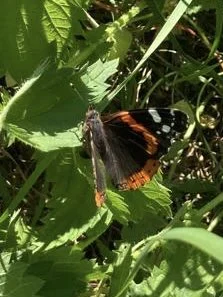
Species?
Vanessa atalanta
